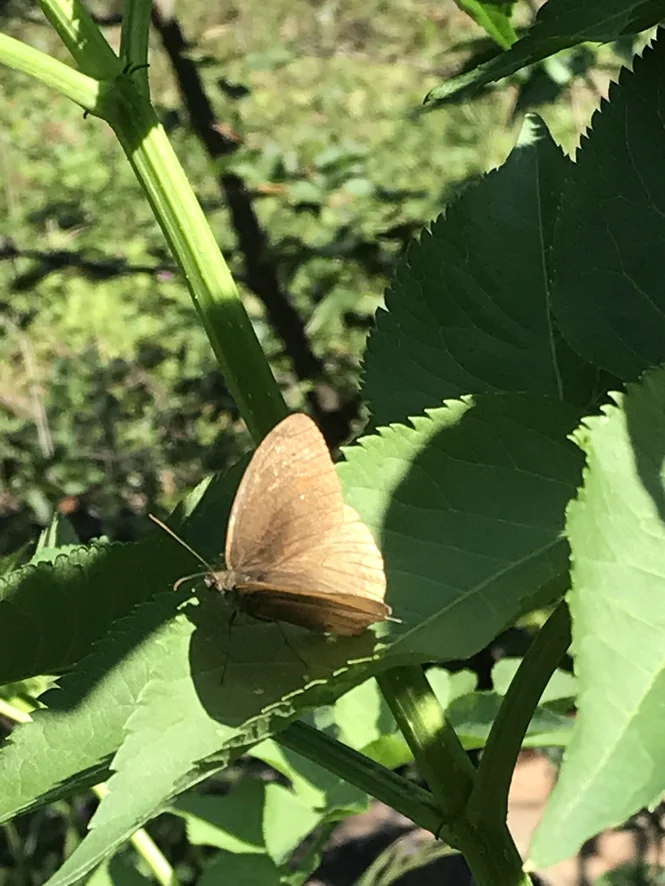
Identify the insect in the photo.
Maniola jurtina
